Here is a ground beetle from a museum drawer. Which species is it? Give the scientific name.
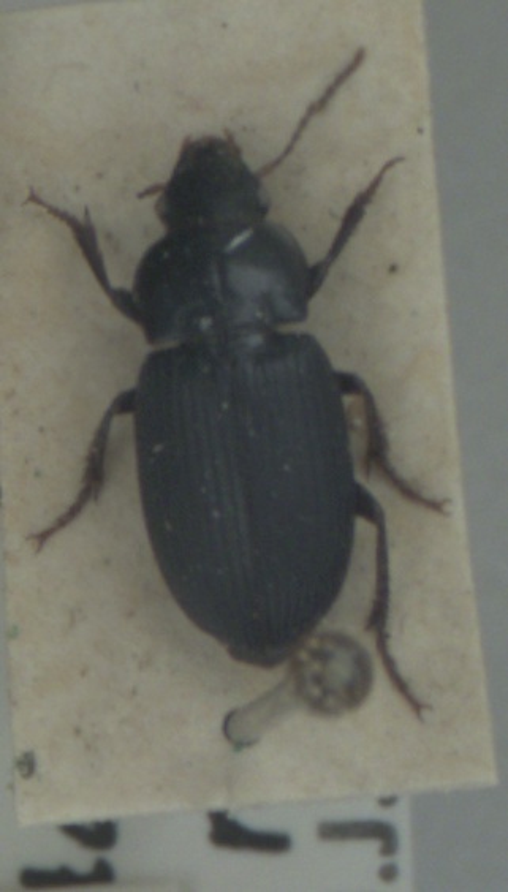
Harpalus rufipalpis
